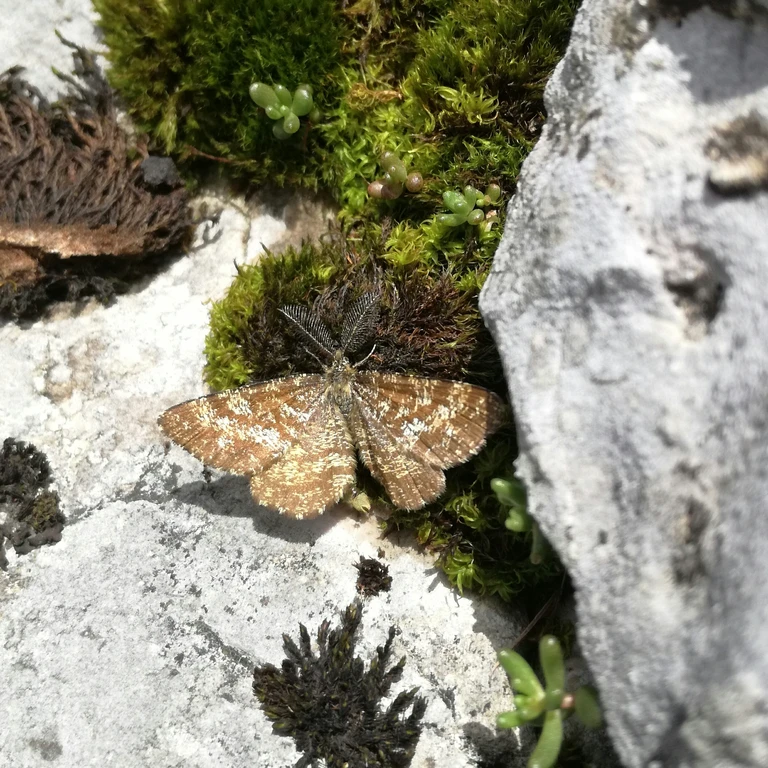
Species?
Ematurga atomaria
